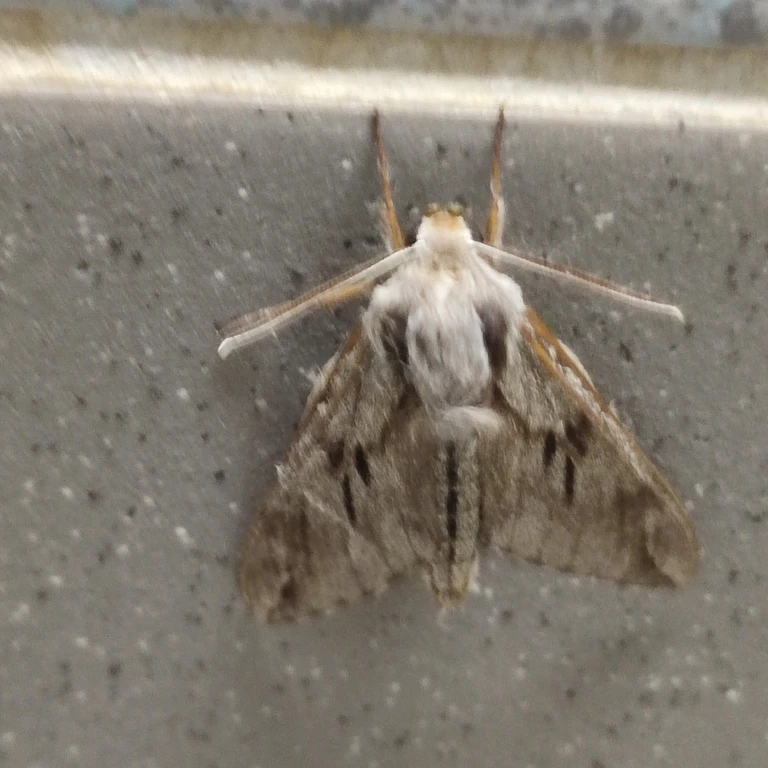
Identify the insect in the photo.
Sphinx pinastri
